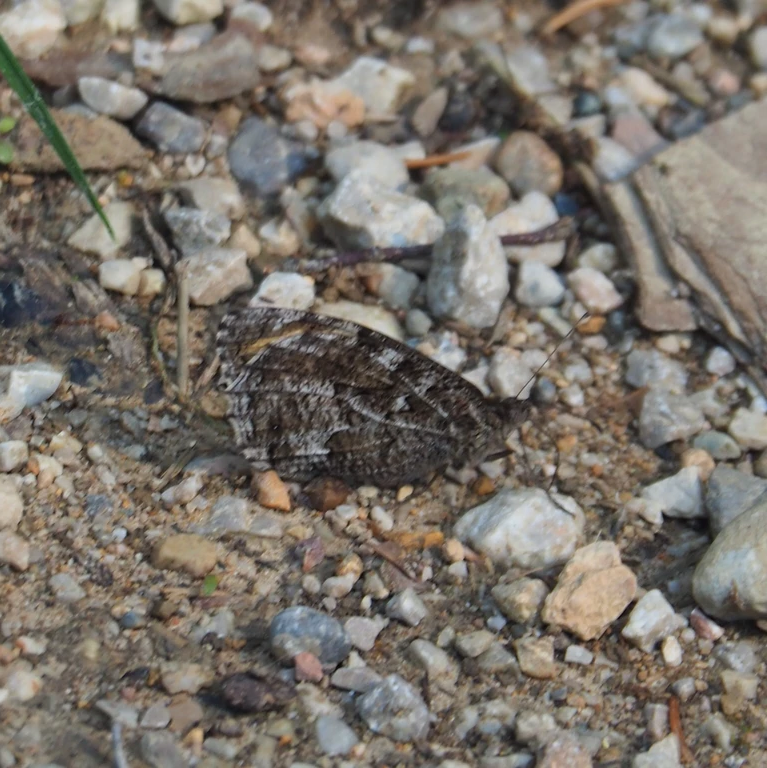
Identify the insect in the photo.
Hipparchia semele
